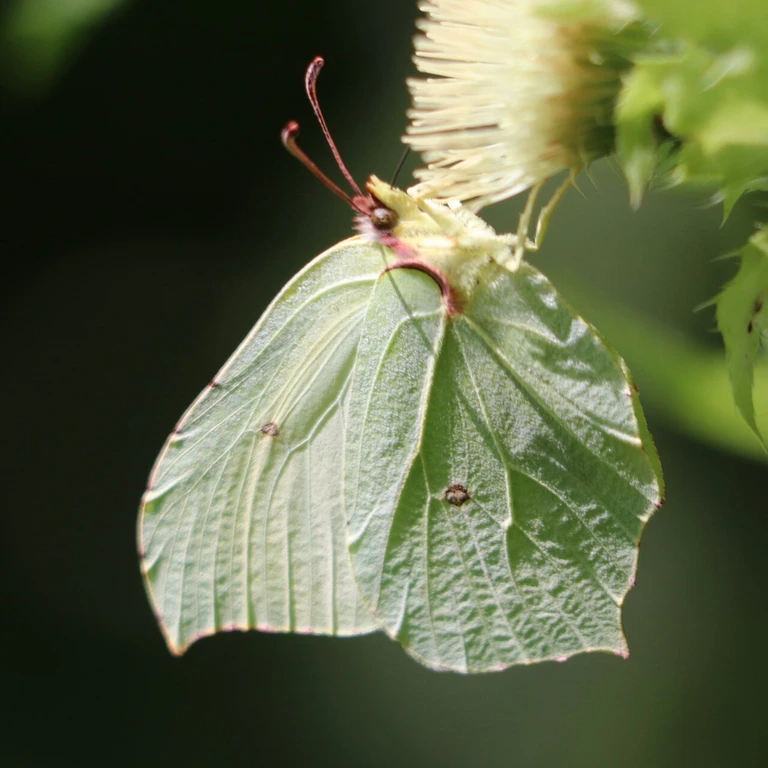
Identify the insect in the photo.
Gonepteryx rhamni
